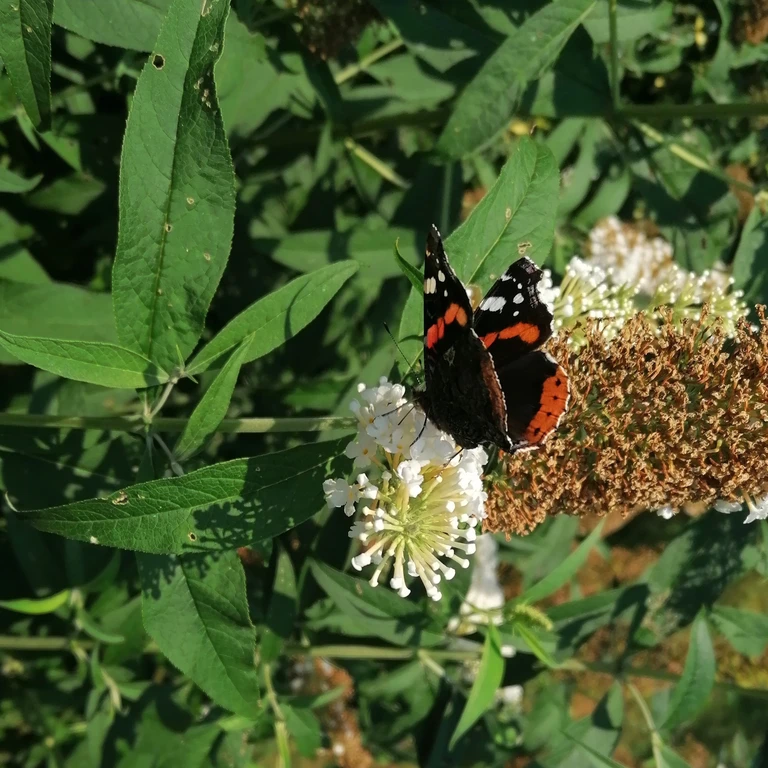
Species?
Vanessa atalanta
